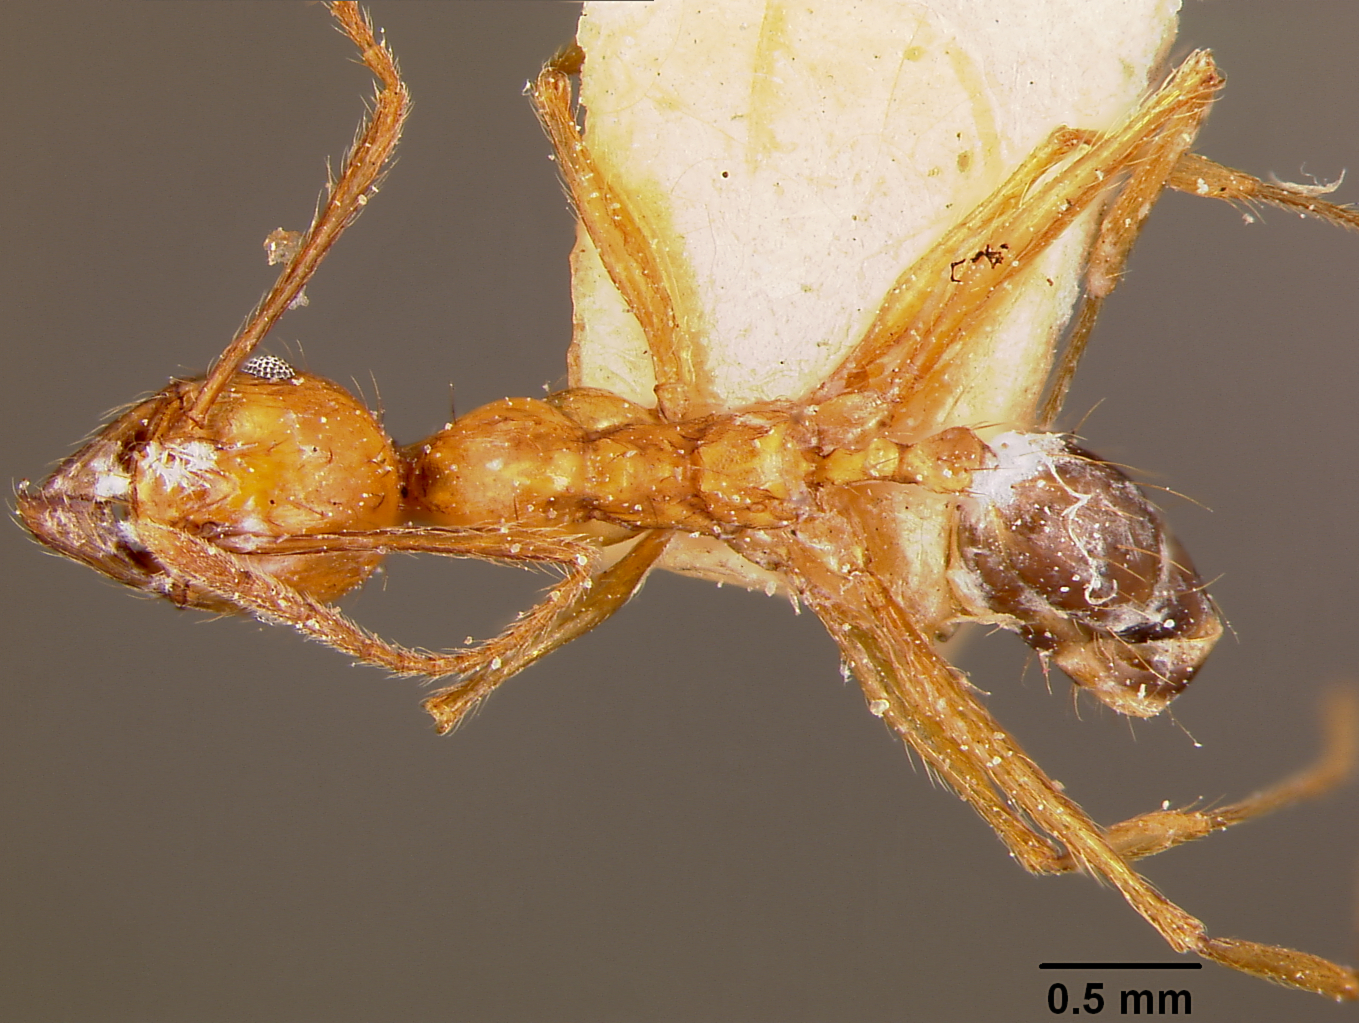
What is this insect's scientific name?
Pheidole pulchella
